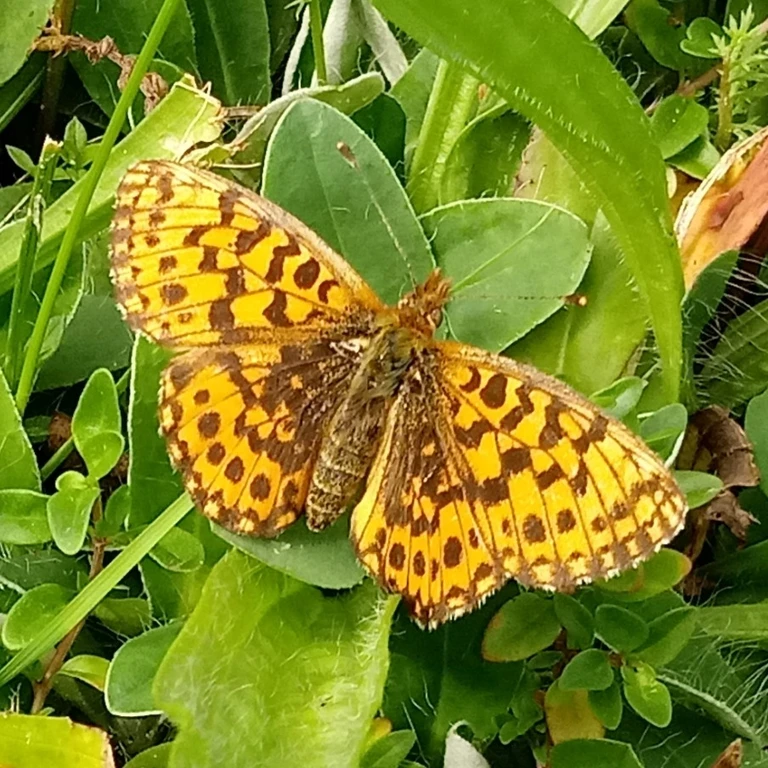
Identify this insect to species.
Boloria dia
